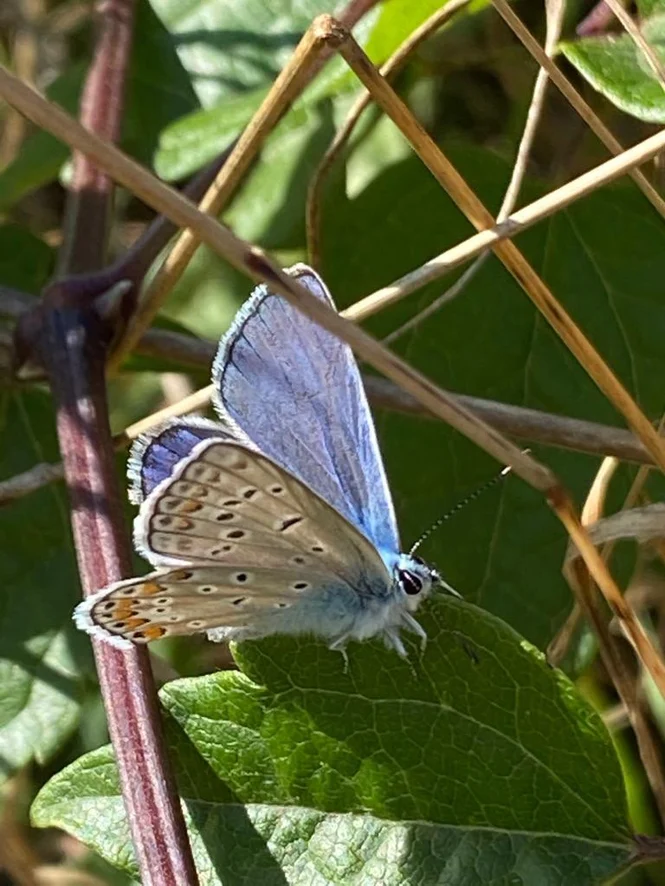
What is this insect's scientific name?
Polyommatus icarus
